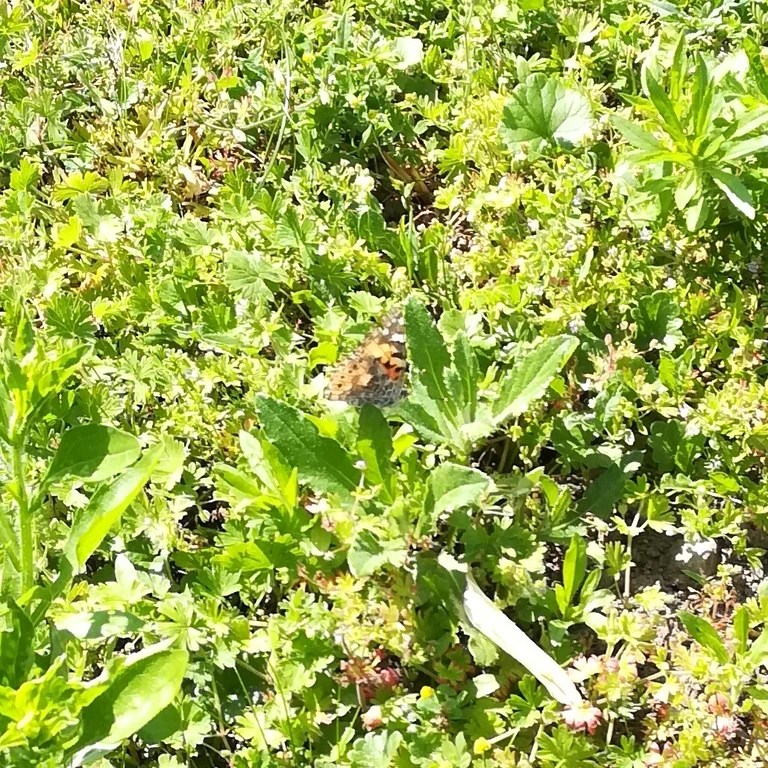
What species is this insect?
Vanessa cardui
